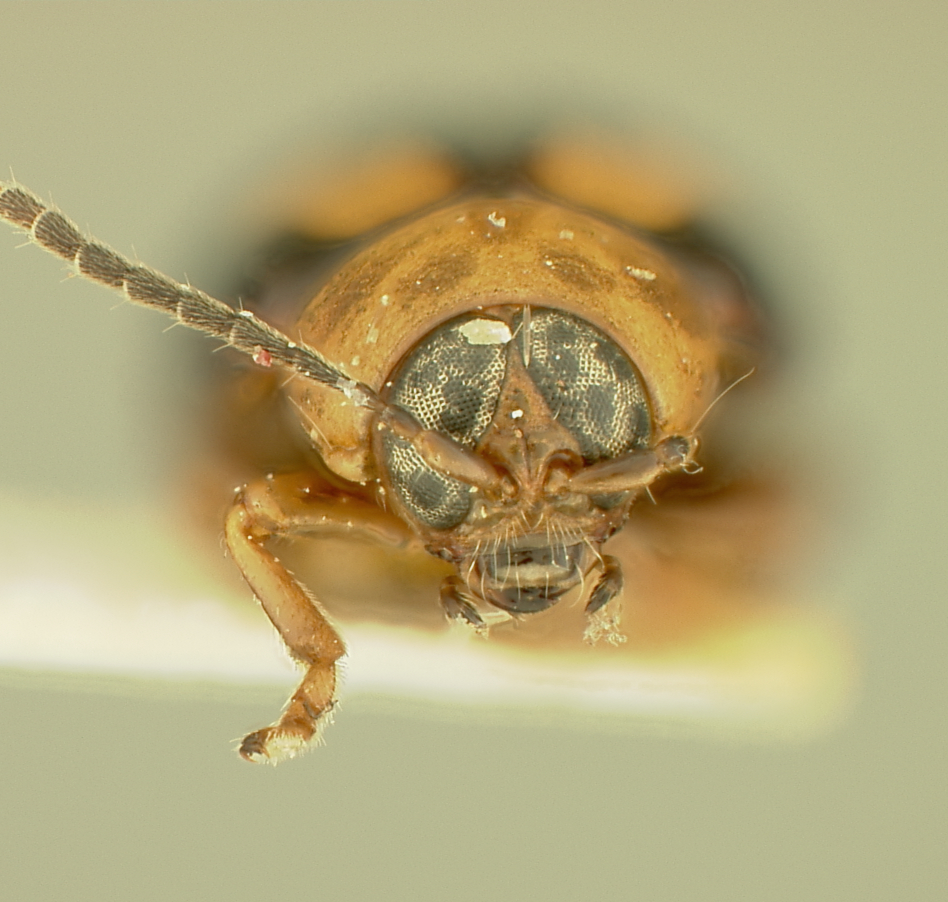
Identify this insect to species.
Megistops tabebuiae
